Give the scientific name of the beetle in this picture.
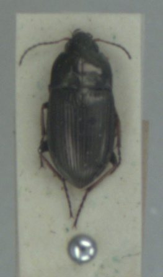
Amara plebeja
